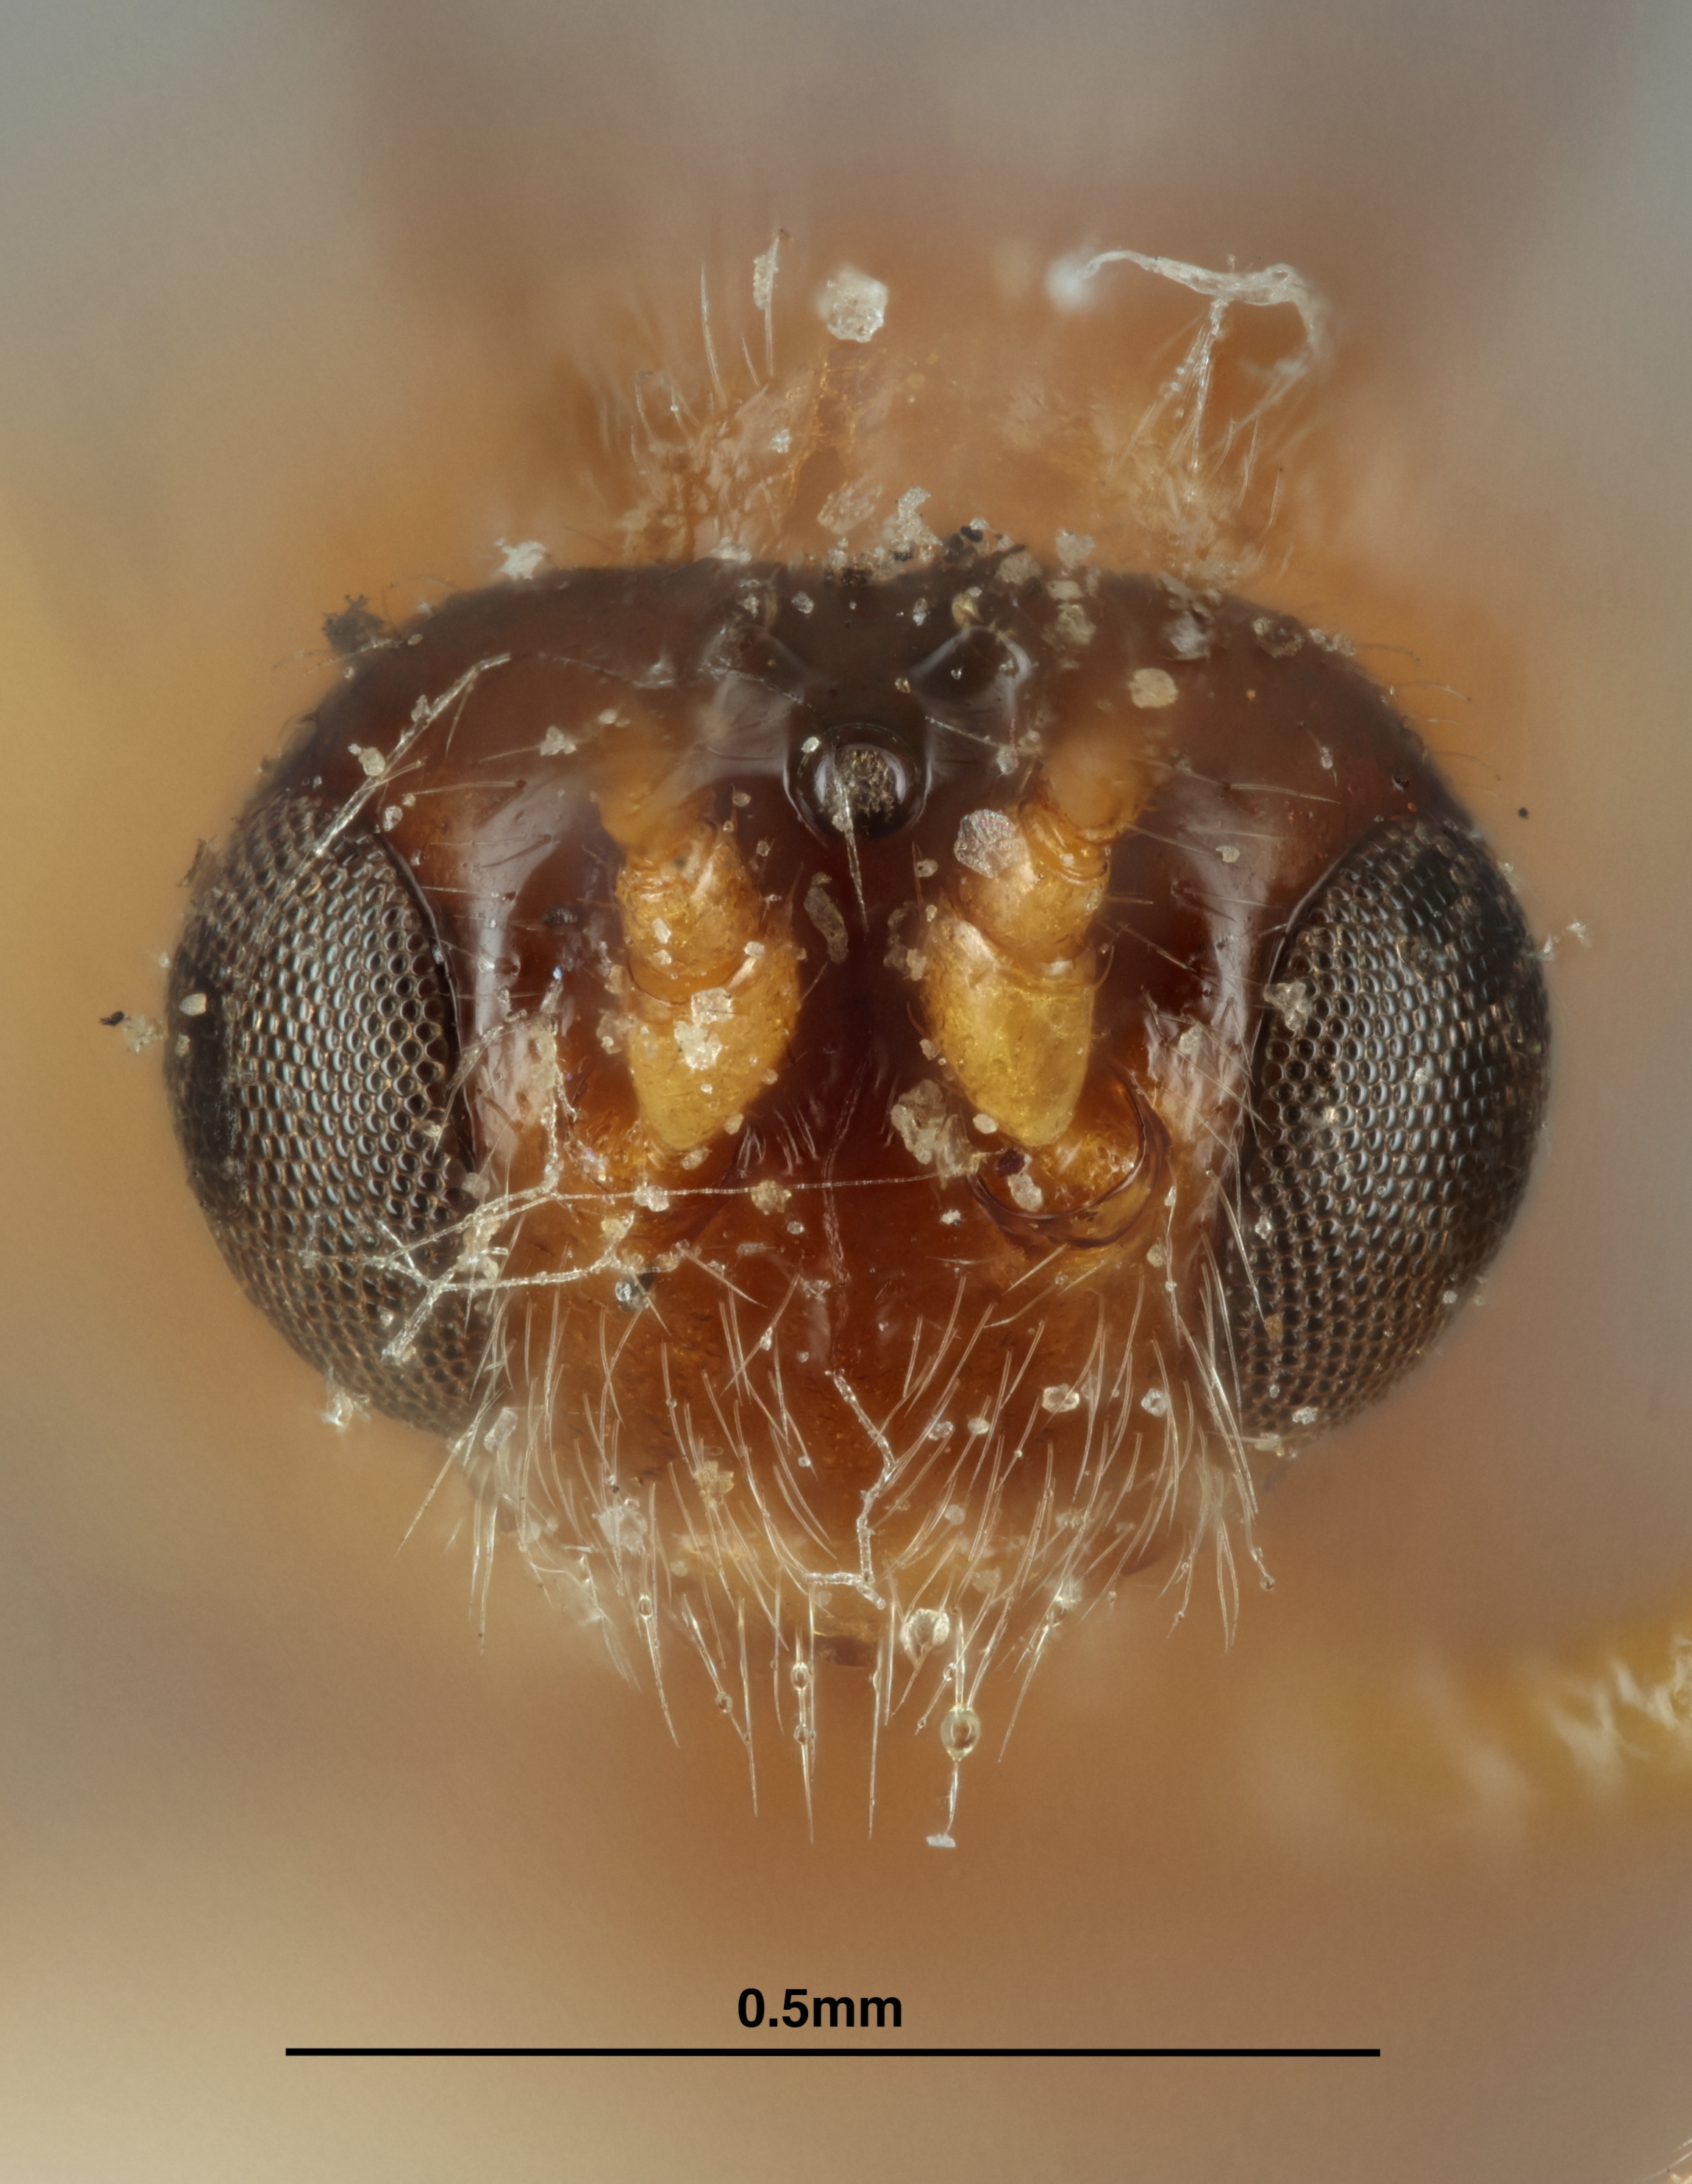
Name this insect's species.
Opius succineus
